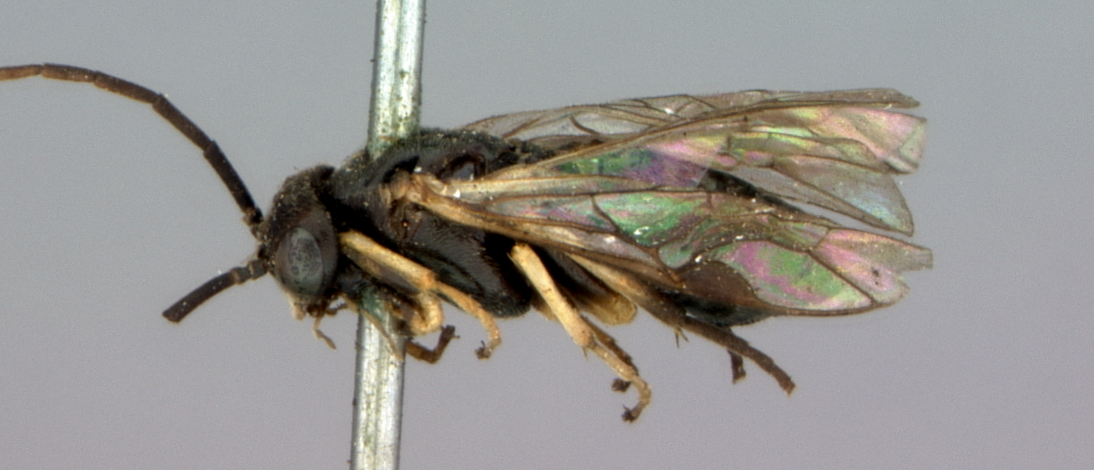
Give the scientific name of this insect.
Pristiphora siskiyouensis
